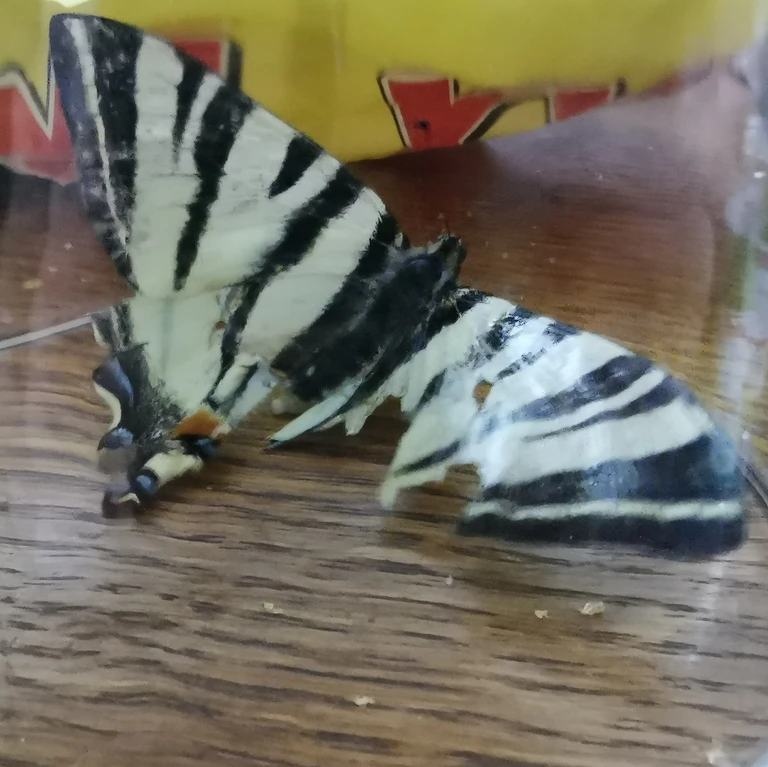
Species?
Iphiclides podalirius
